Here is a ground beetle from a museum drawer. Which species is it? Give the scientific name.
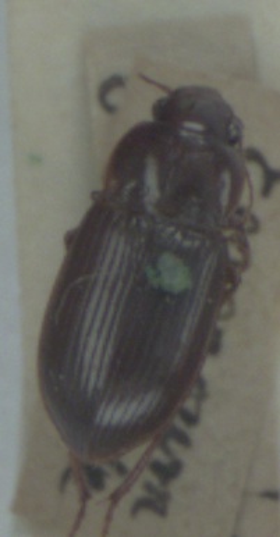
Amara apricaria
